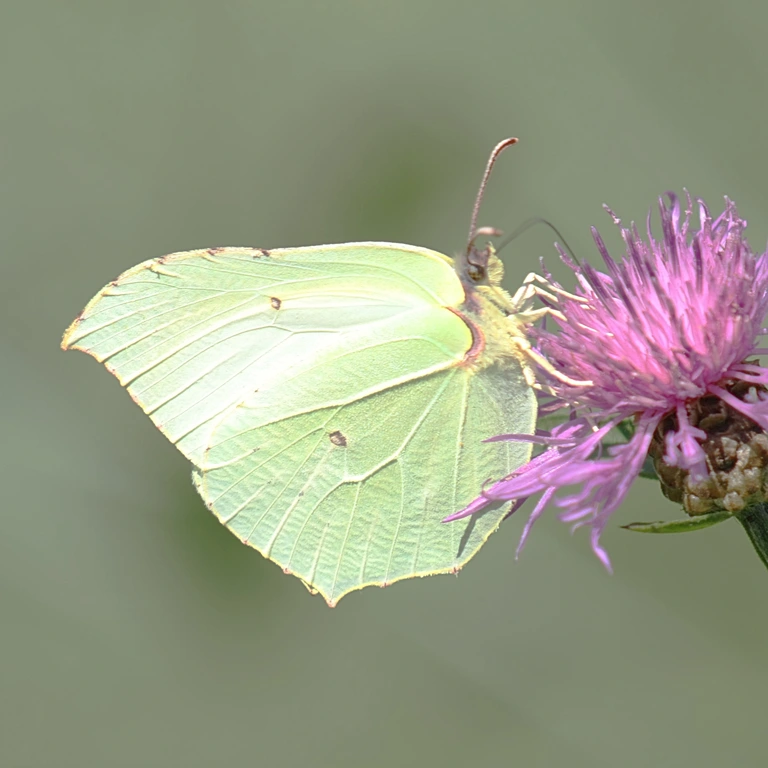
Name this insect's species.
Gonepteryx rhamni
